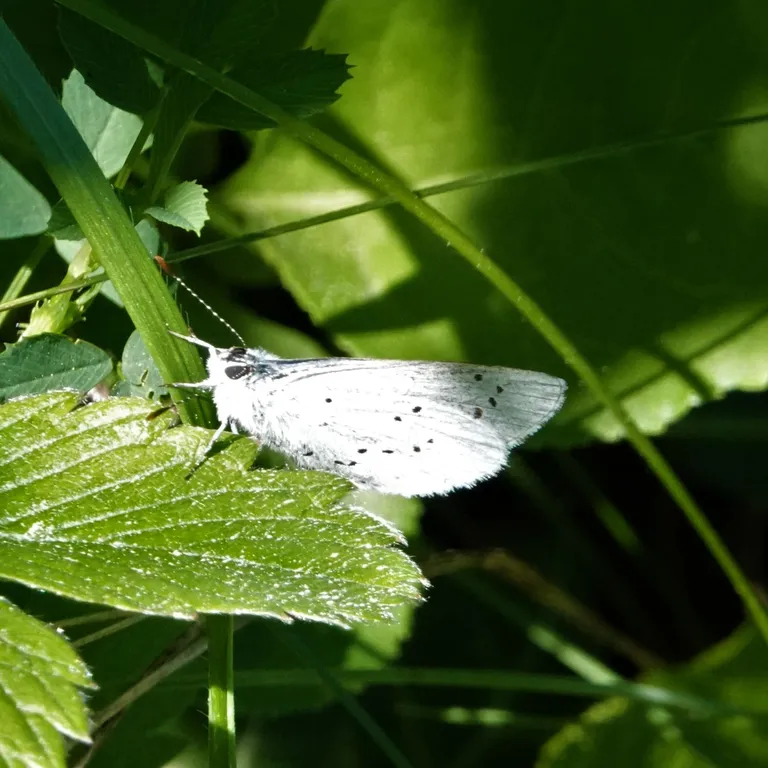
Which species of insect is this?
Celastrina argiolus
